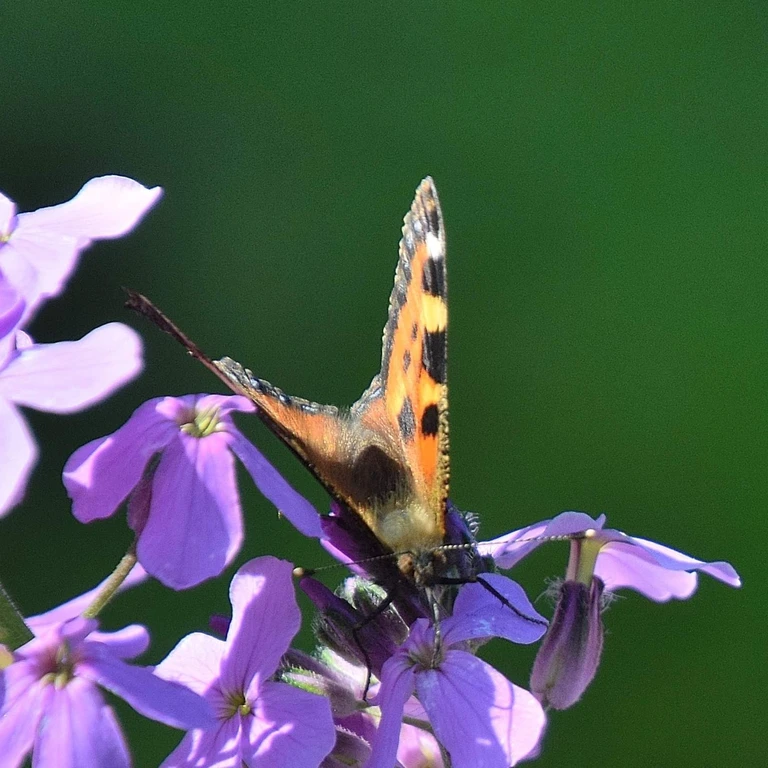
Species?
Aglais urticae
